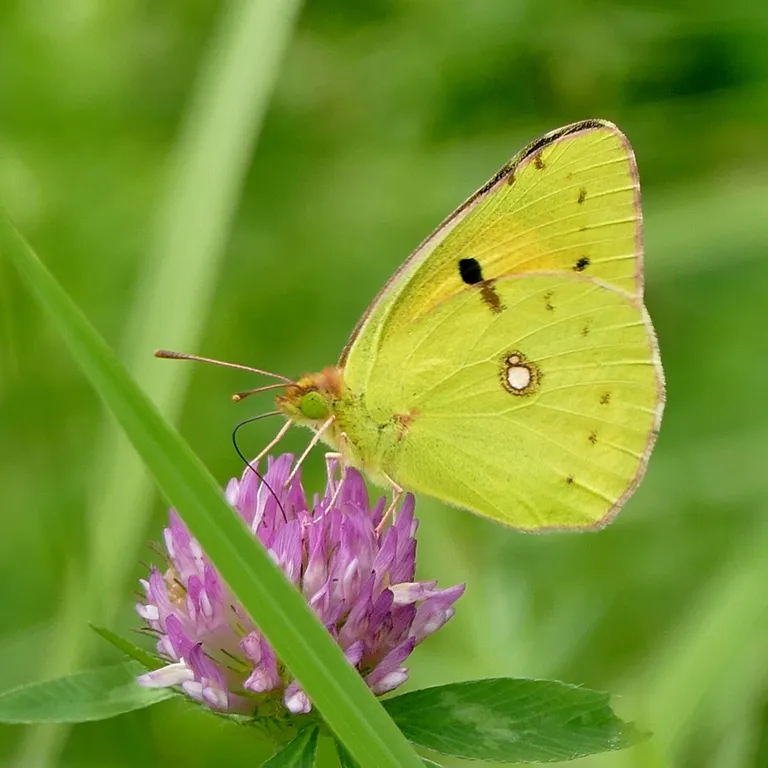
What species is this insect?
Colias croceus
